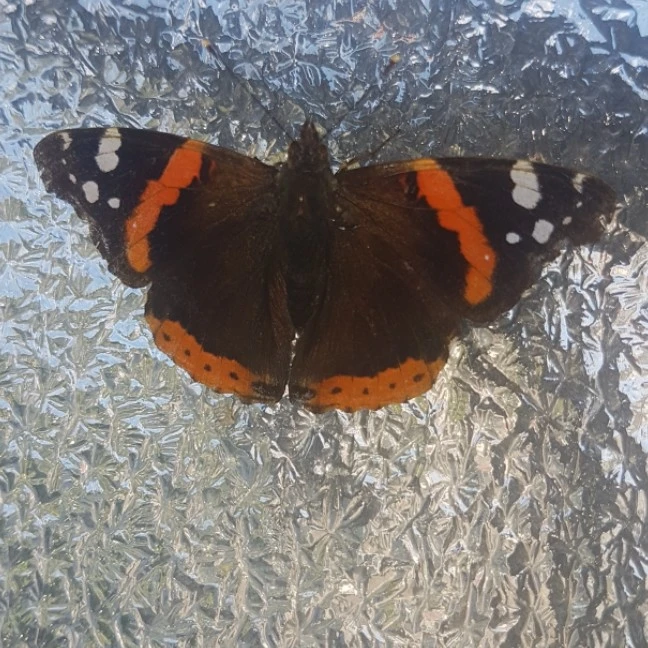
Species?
Vanessa atalanta
